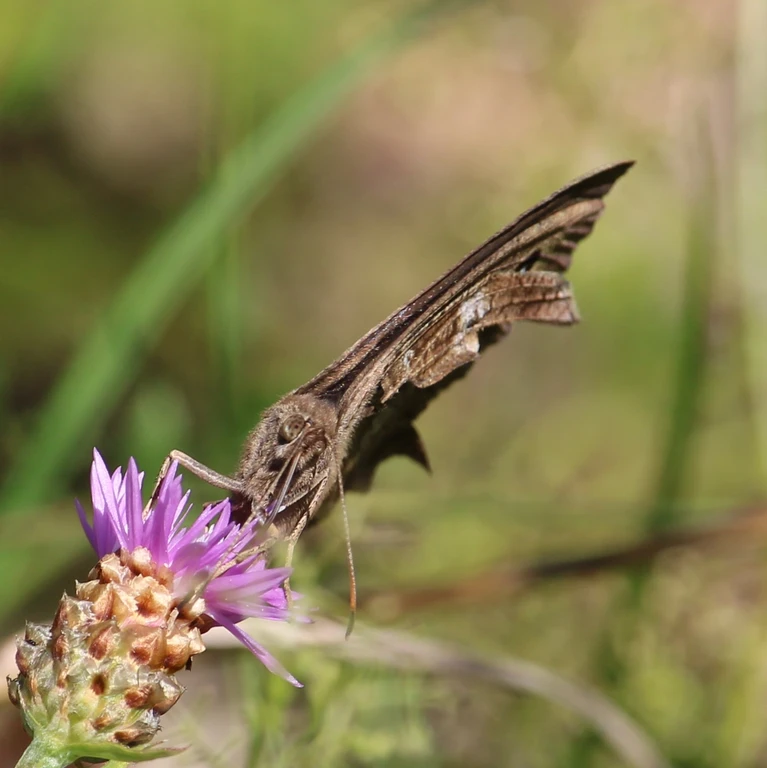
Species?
Minois dryas
